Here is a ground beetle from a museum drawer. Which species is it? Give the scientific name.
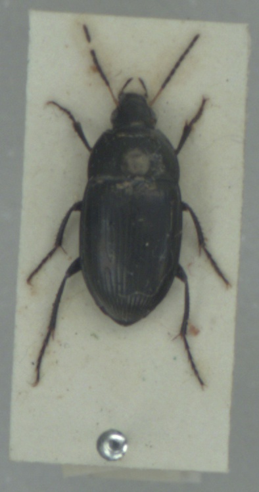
Amara ovata
